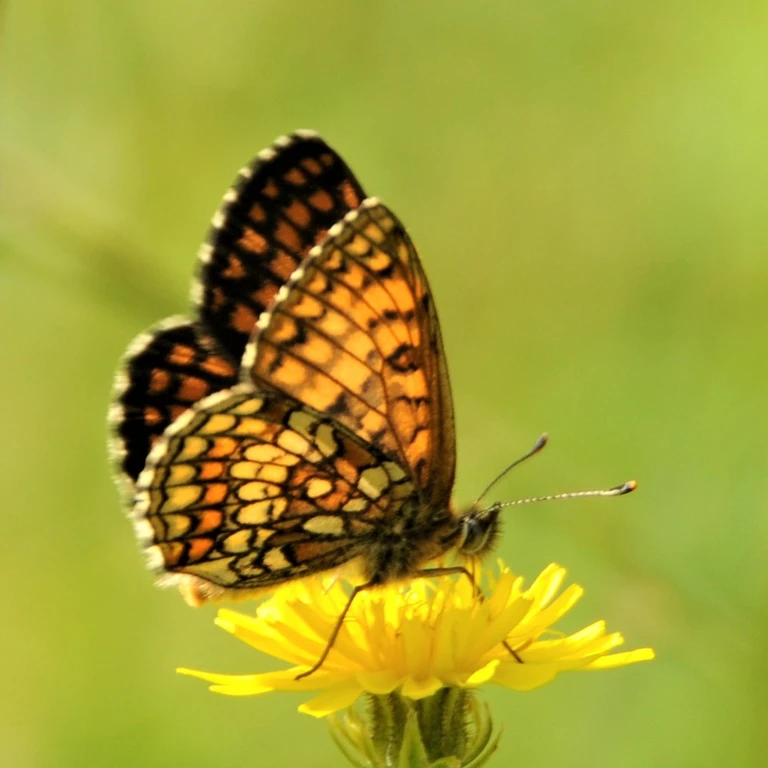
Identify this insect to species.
Melitaea athalia
